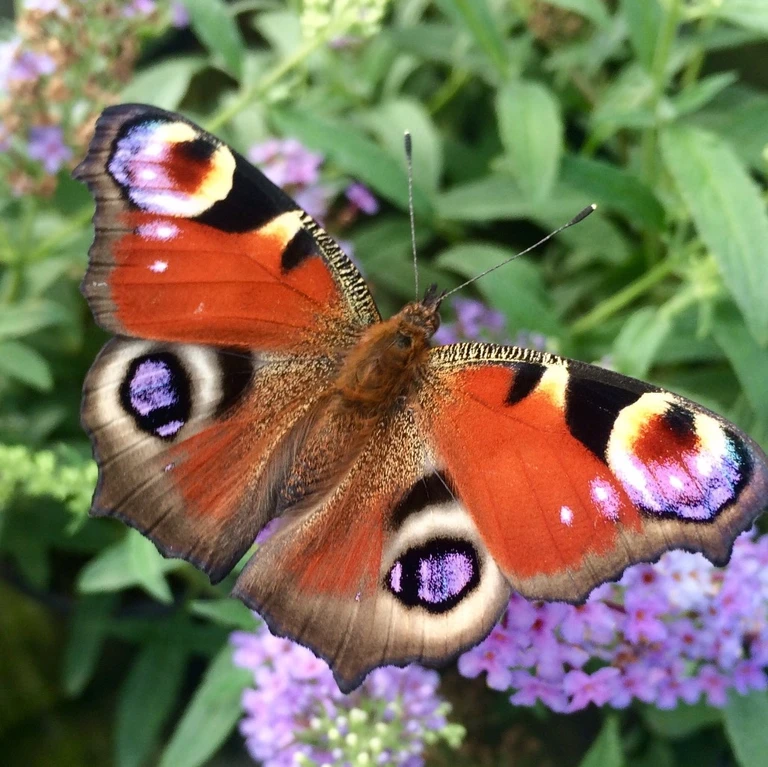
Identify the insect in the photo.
Aglais io
